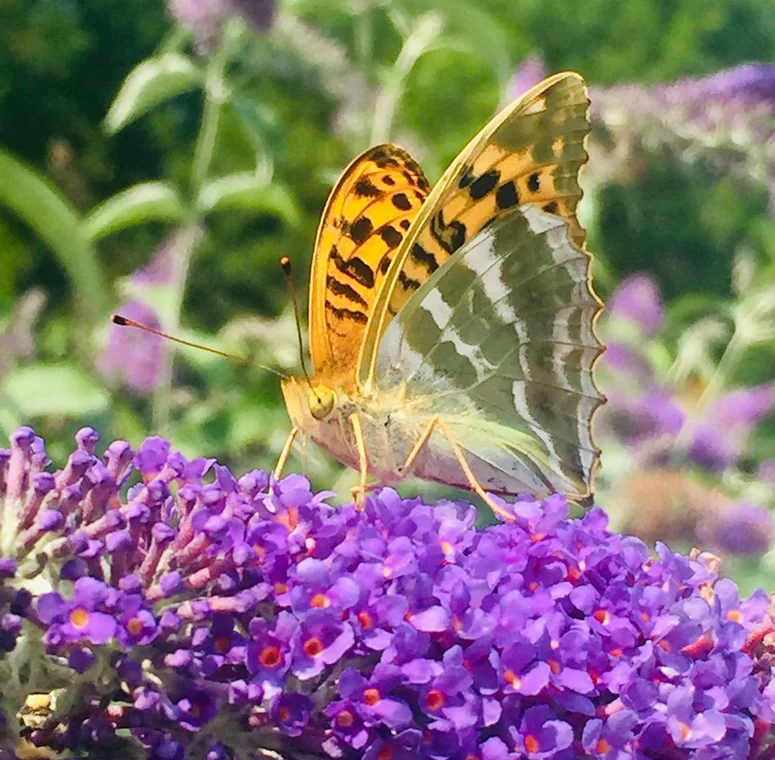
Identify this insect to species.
Argynnis paphia
